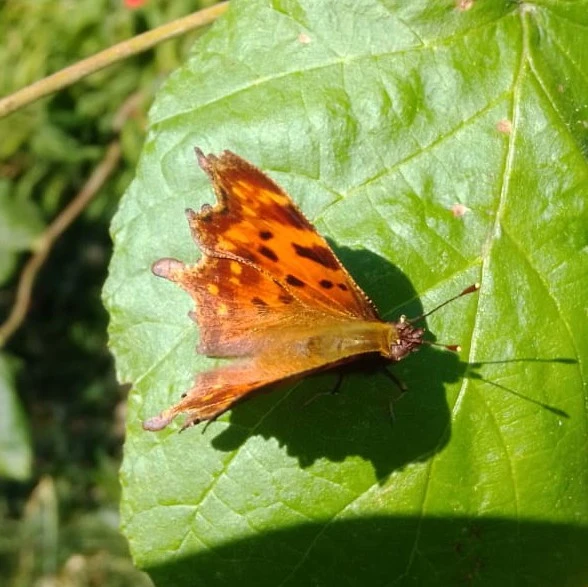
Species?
Polygonia c-album
